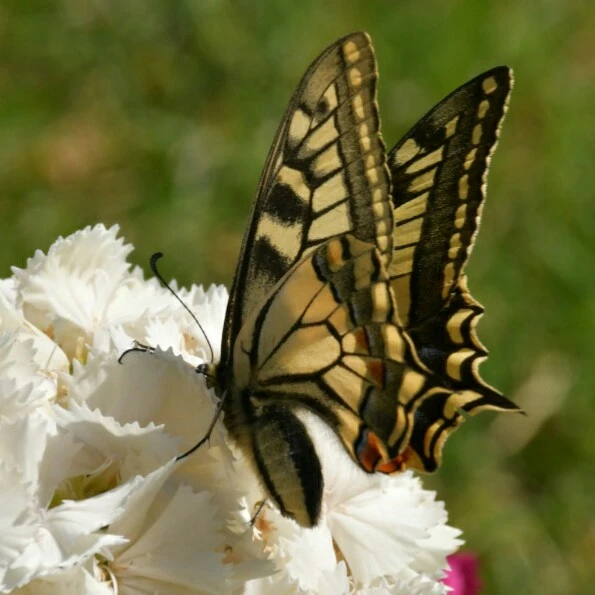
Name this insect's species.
Papilio machaon
